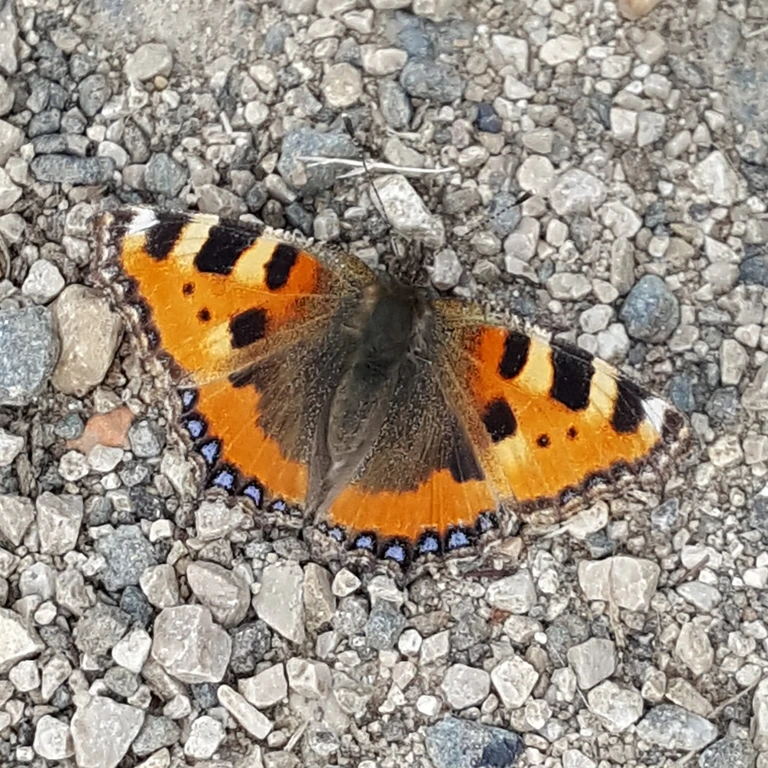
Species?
Aglais urticae
